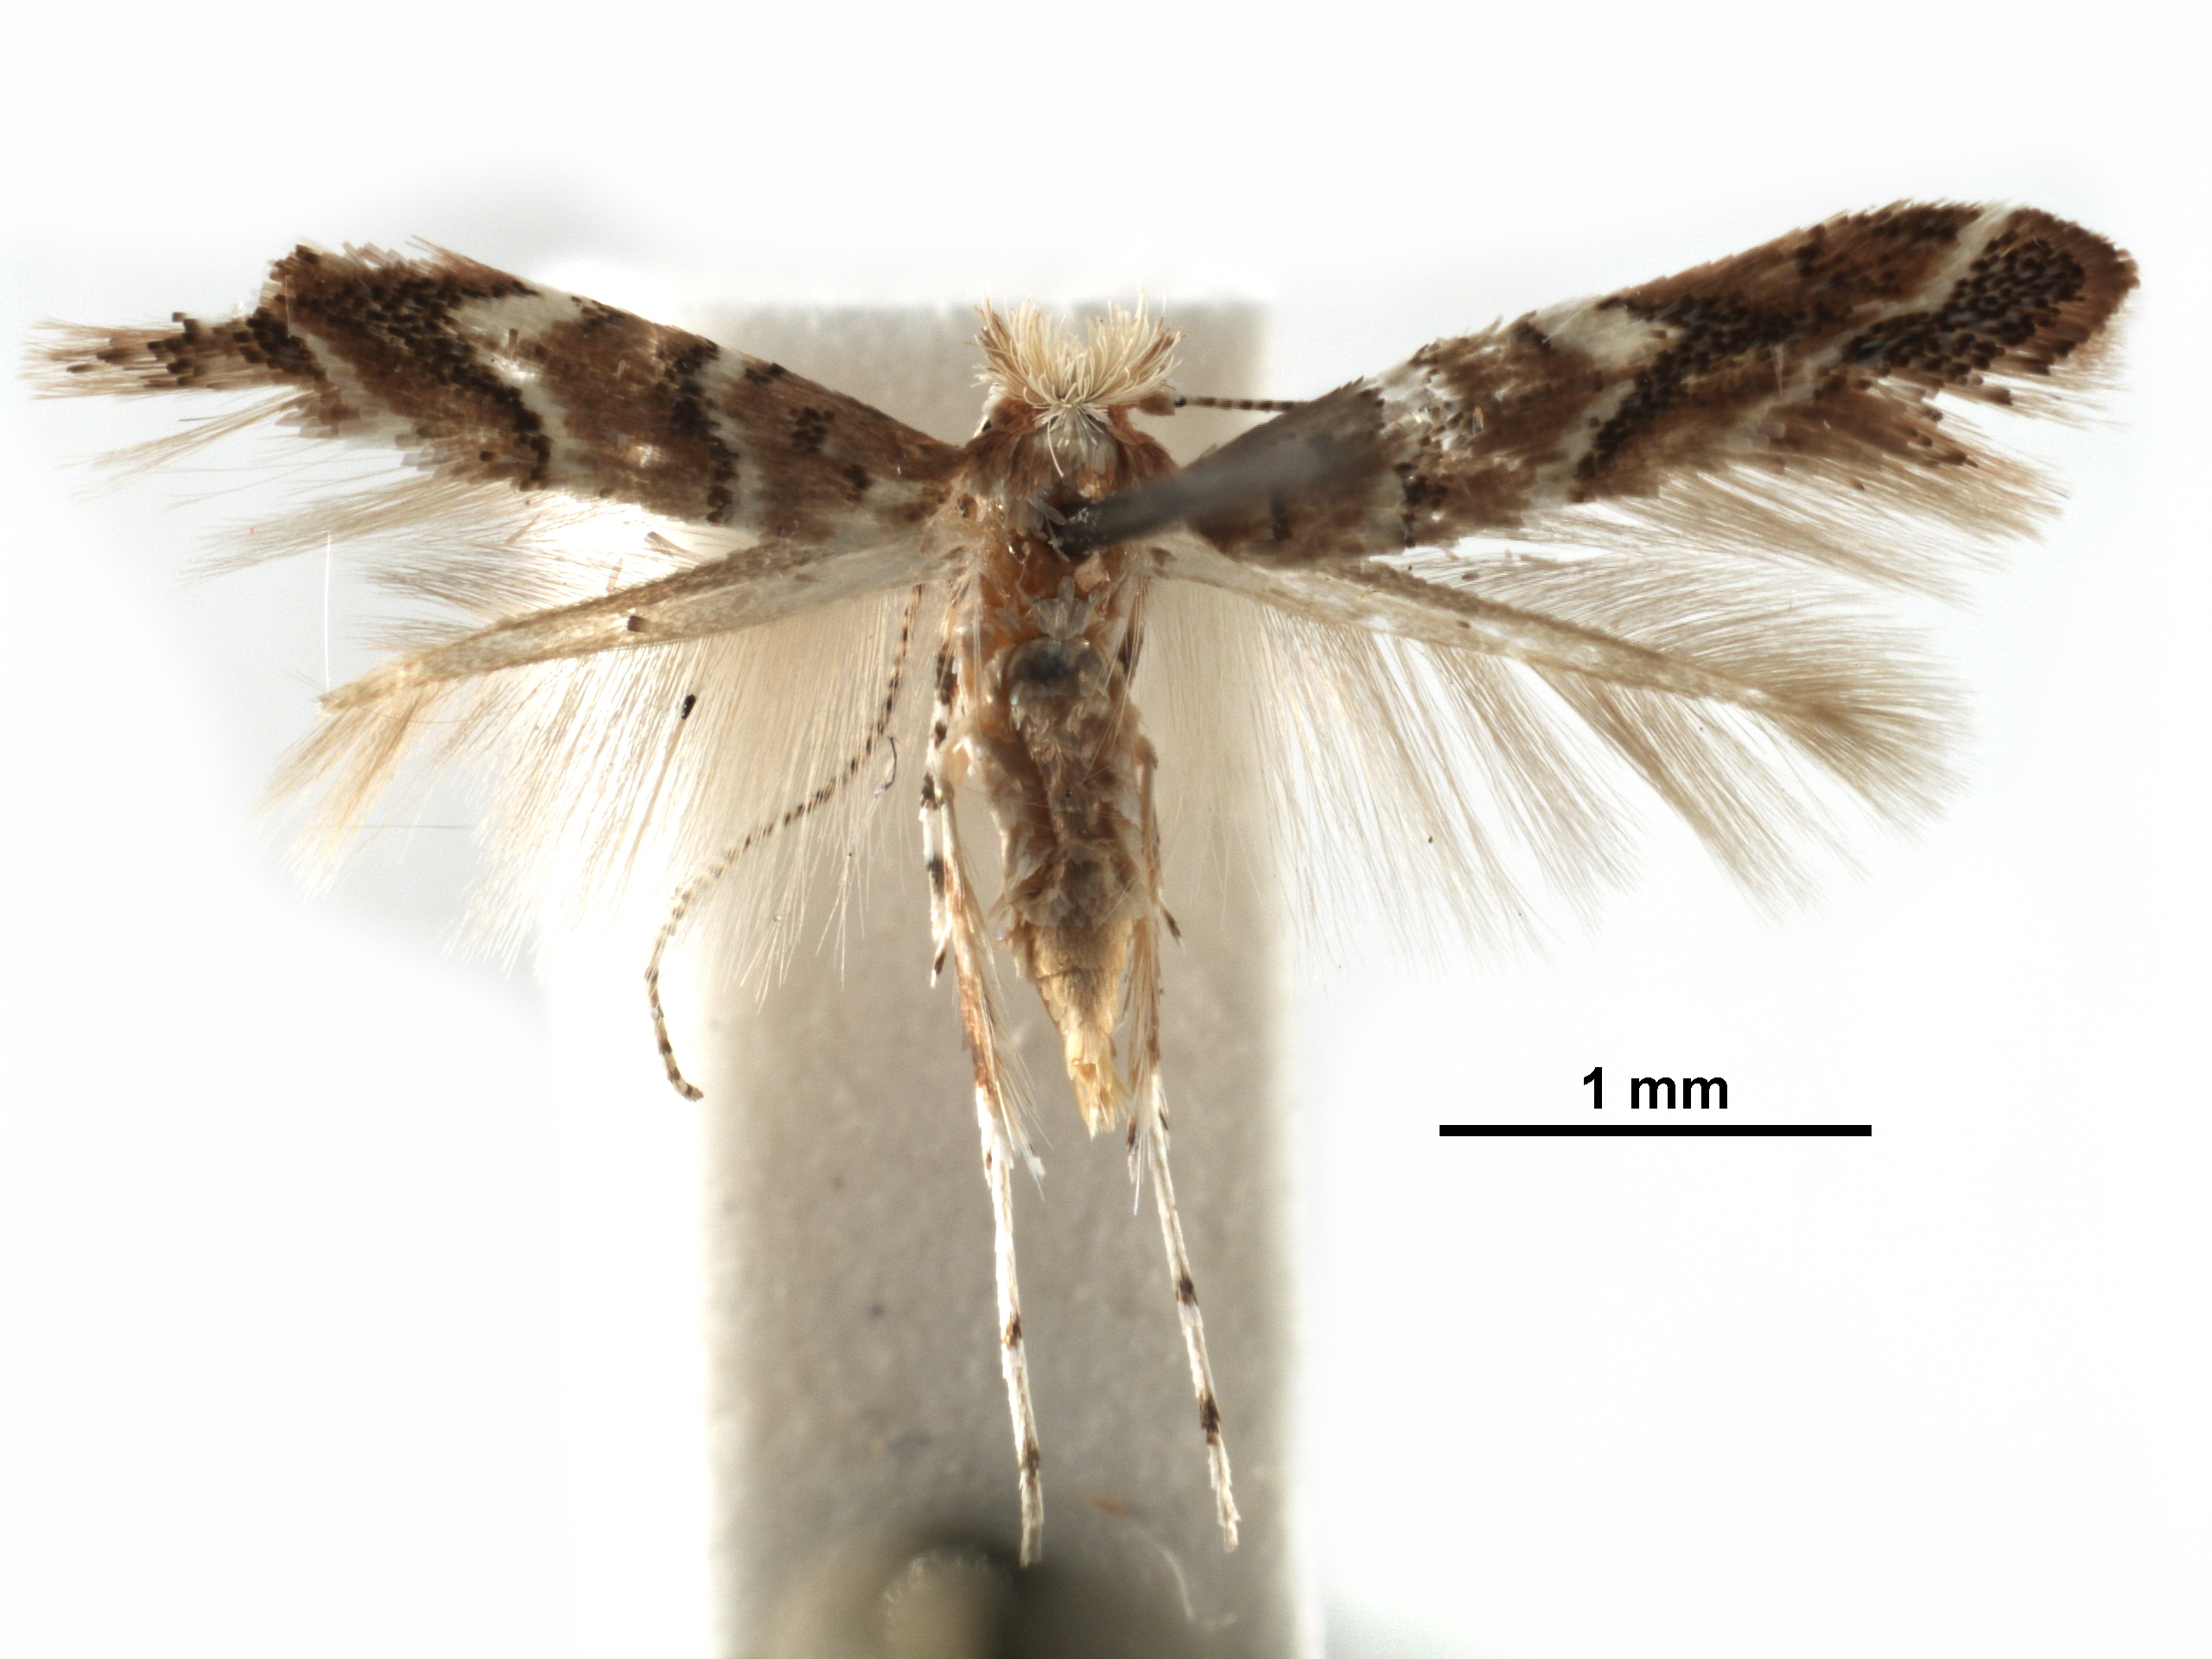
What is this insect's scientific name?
Cameraria agrifoliella
